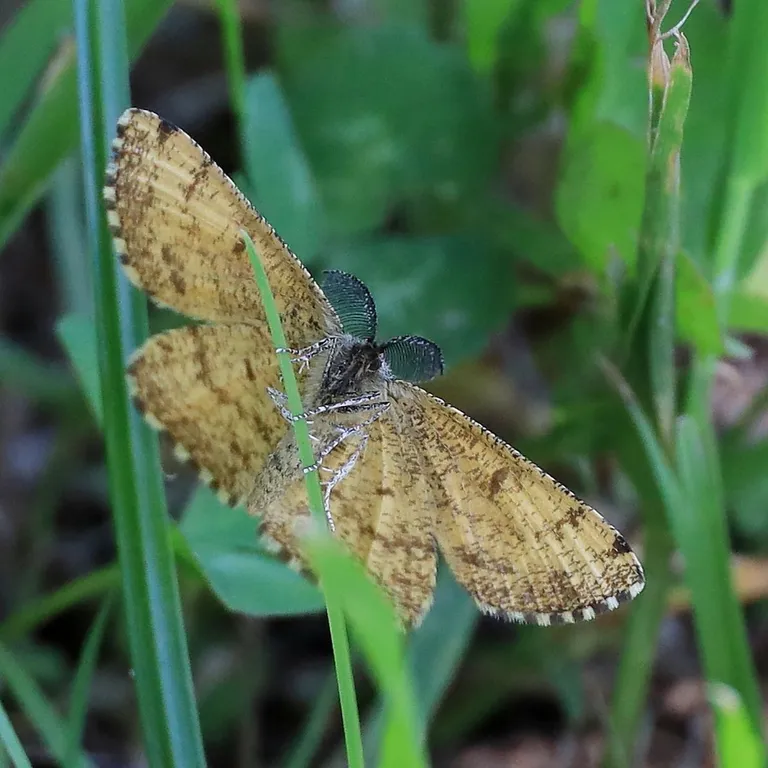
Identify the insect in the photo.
Ematurga atomaria
